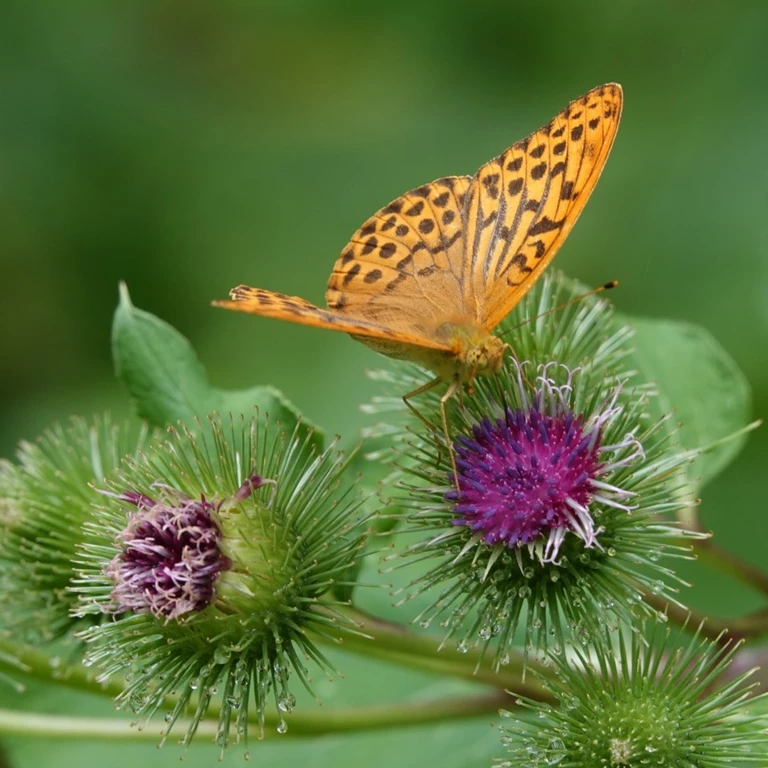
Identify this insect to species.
Argynnis paphia
